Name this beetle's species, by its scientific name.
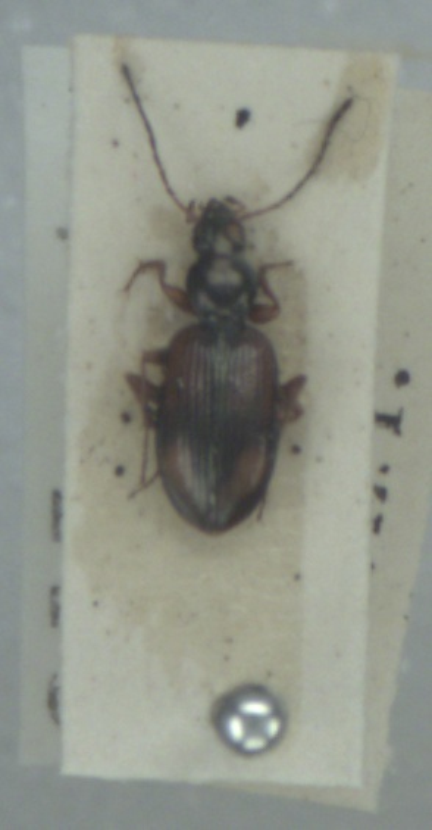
Bembidion fluviatile
